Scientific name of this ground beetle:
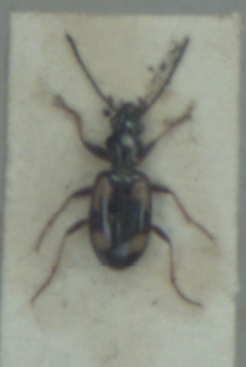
Bembidion illigeri
